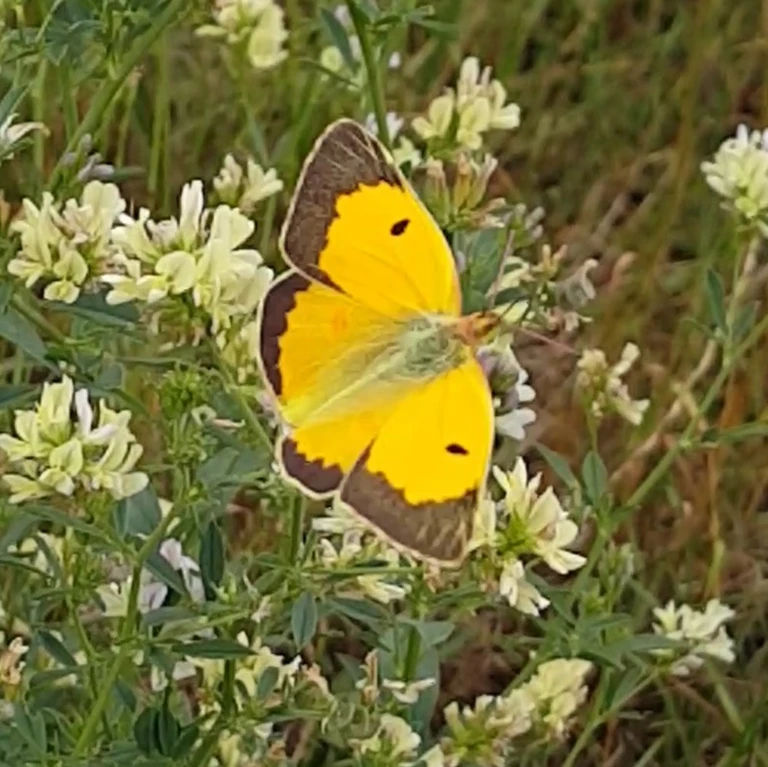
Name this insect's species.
Colias croceus
